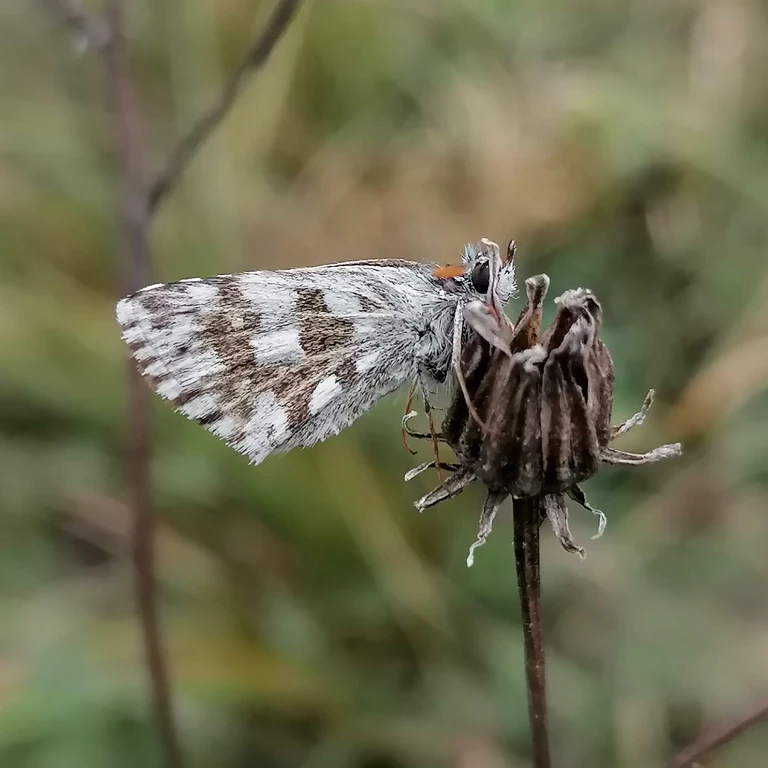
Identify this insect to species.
Pyrgus armoricanus
